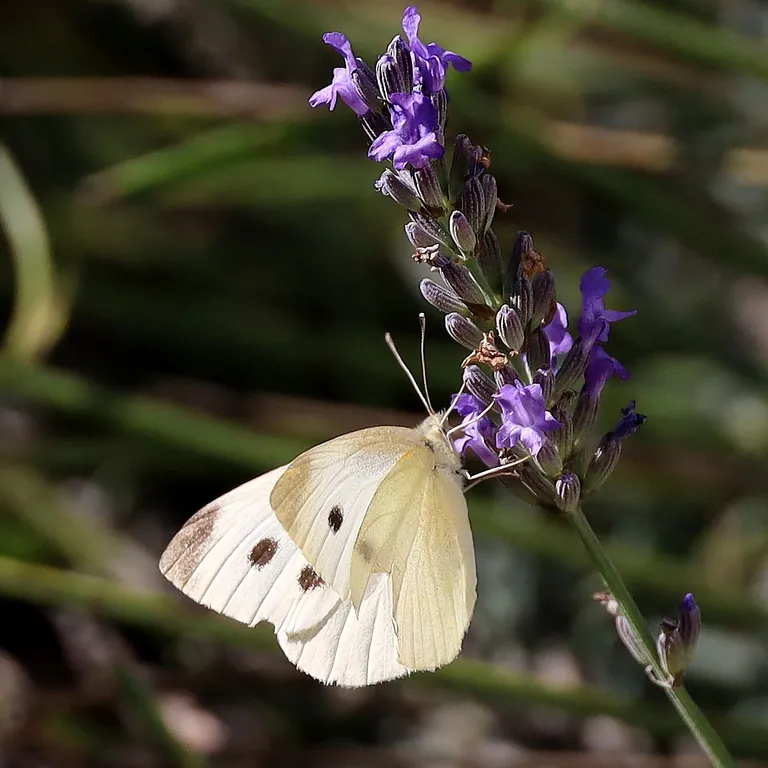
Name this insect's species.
Pieris rapae
